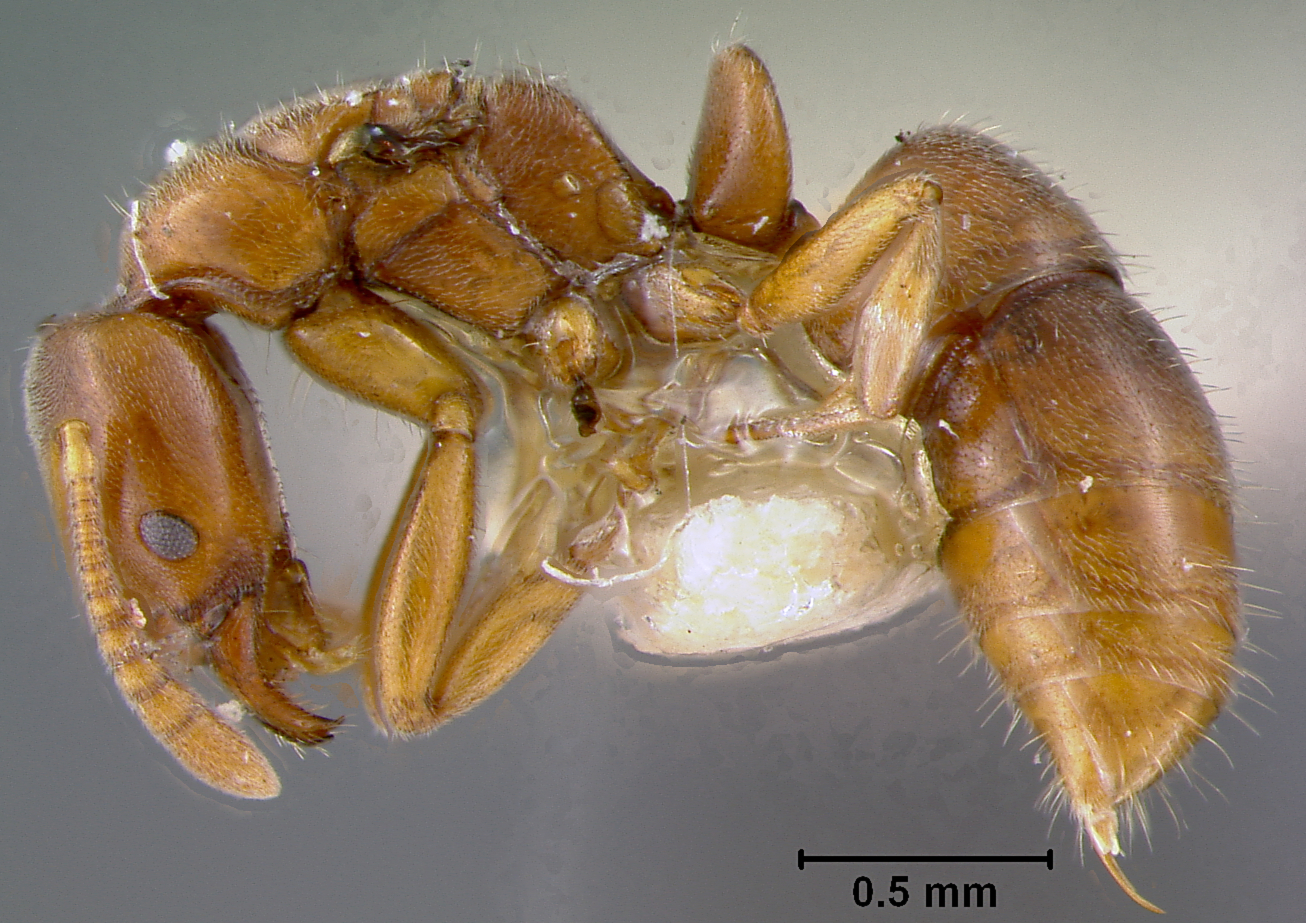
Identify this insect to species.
Ponera congrua
